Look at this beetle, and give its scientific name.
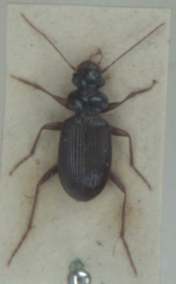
Leistus fulvibarbis
